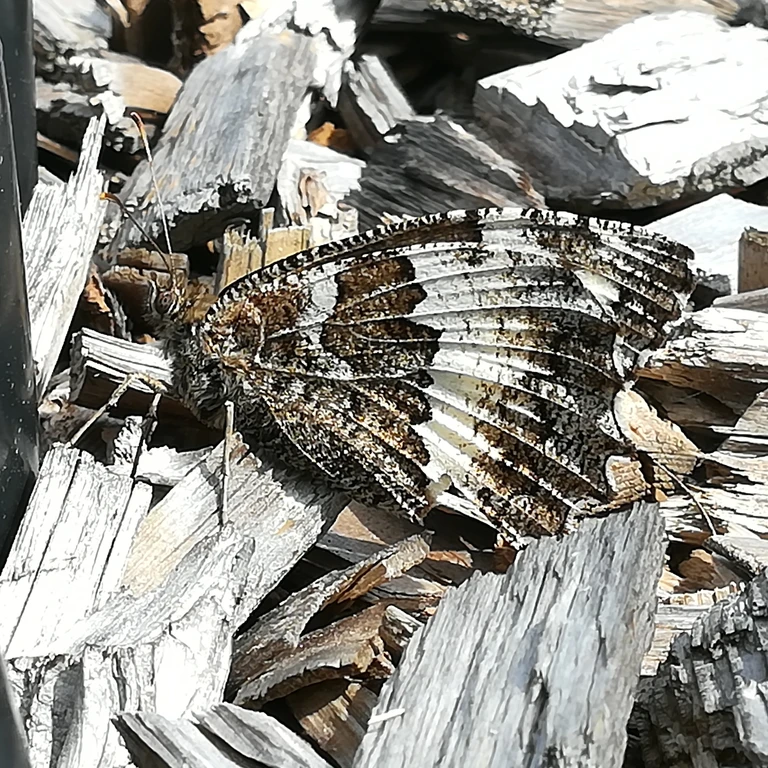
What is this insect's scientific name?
Brintesia circe
